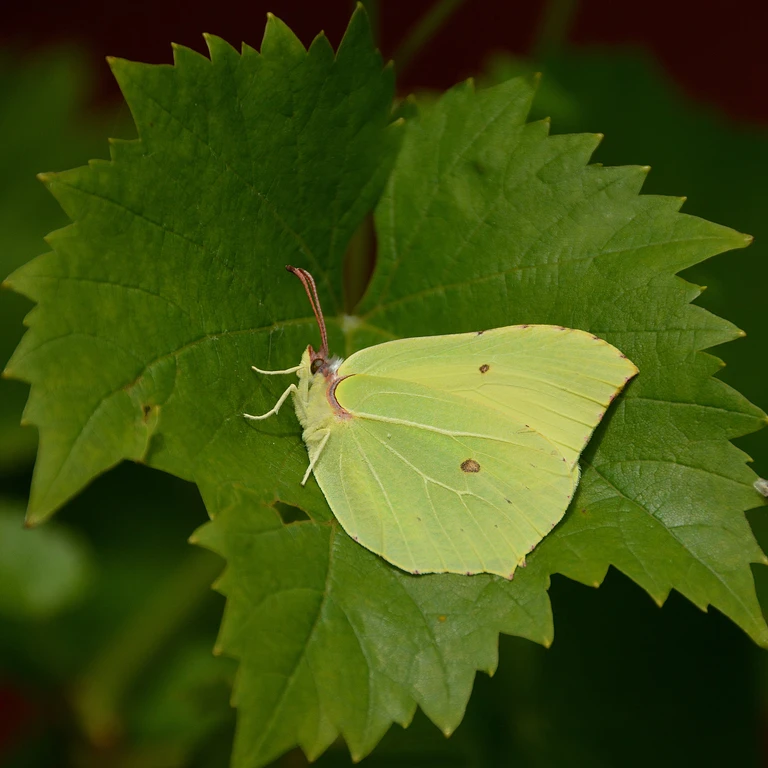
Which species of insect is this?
Gonepteryx rhamni
